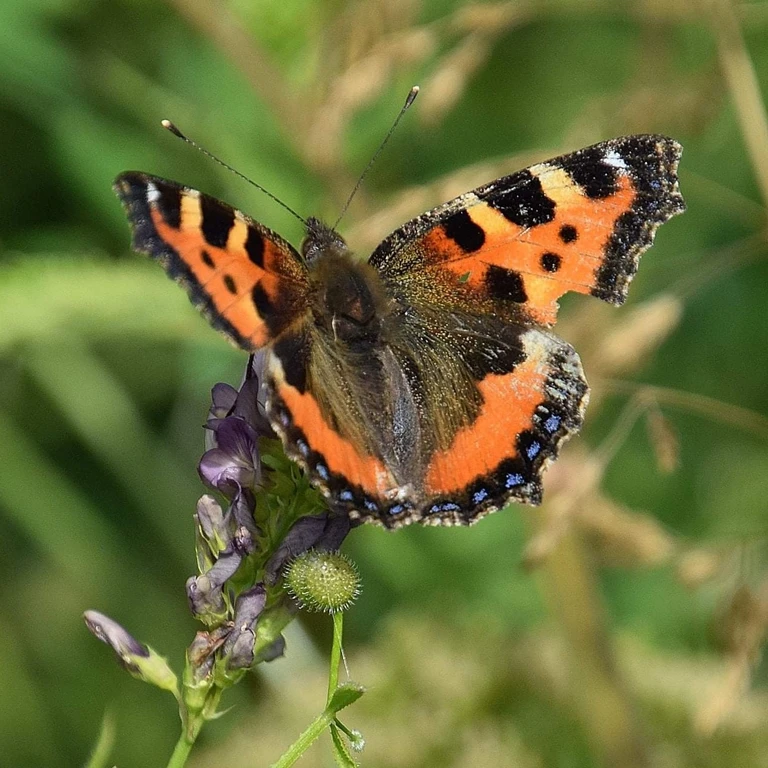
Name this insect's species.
Aglais urticae
